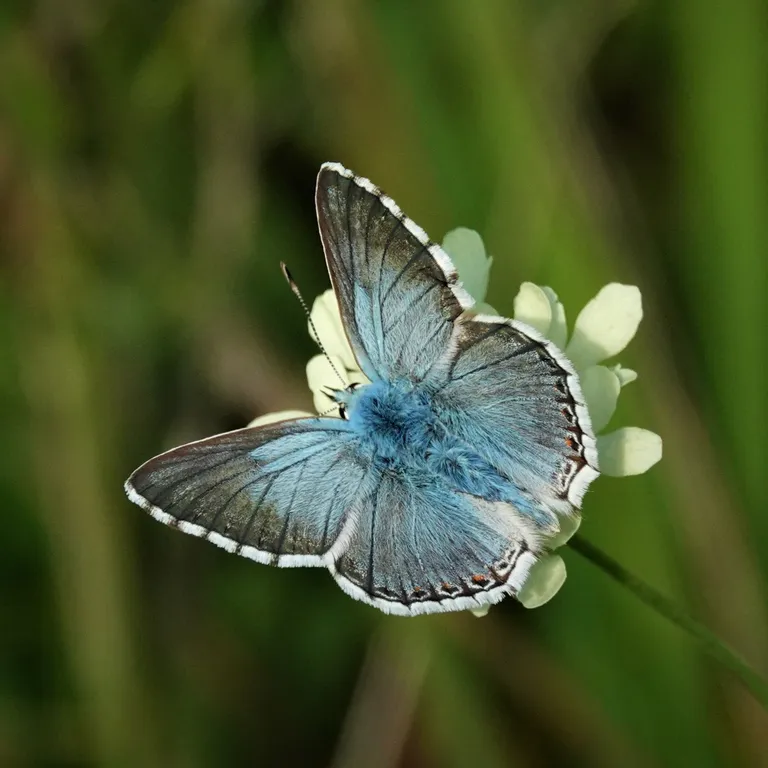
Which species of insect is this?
Lysandra coridon
